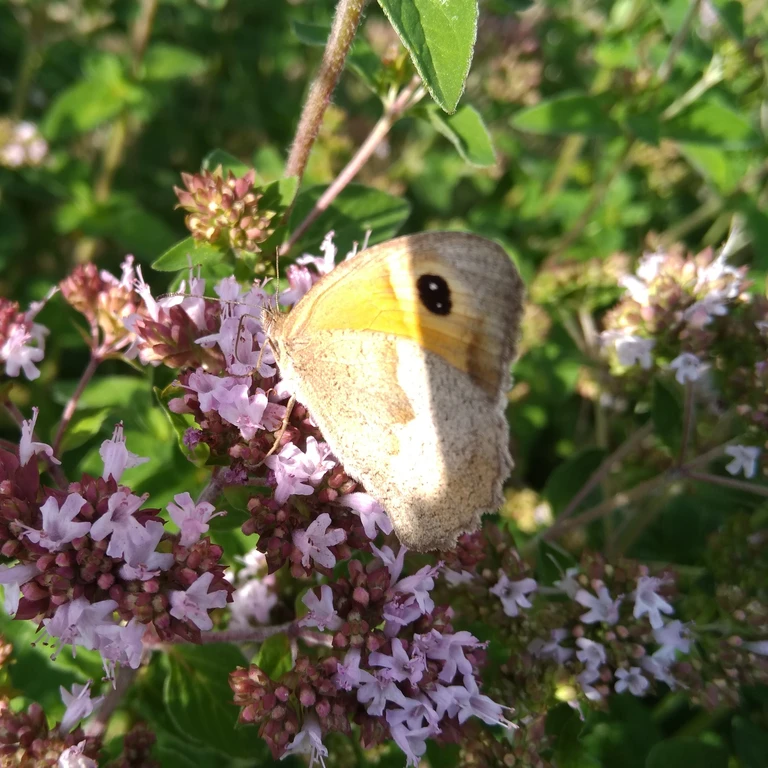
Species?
Maniola jurtina
